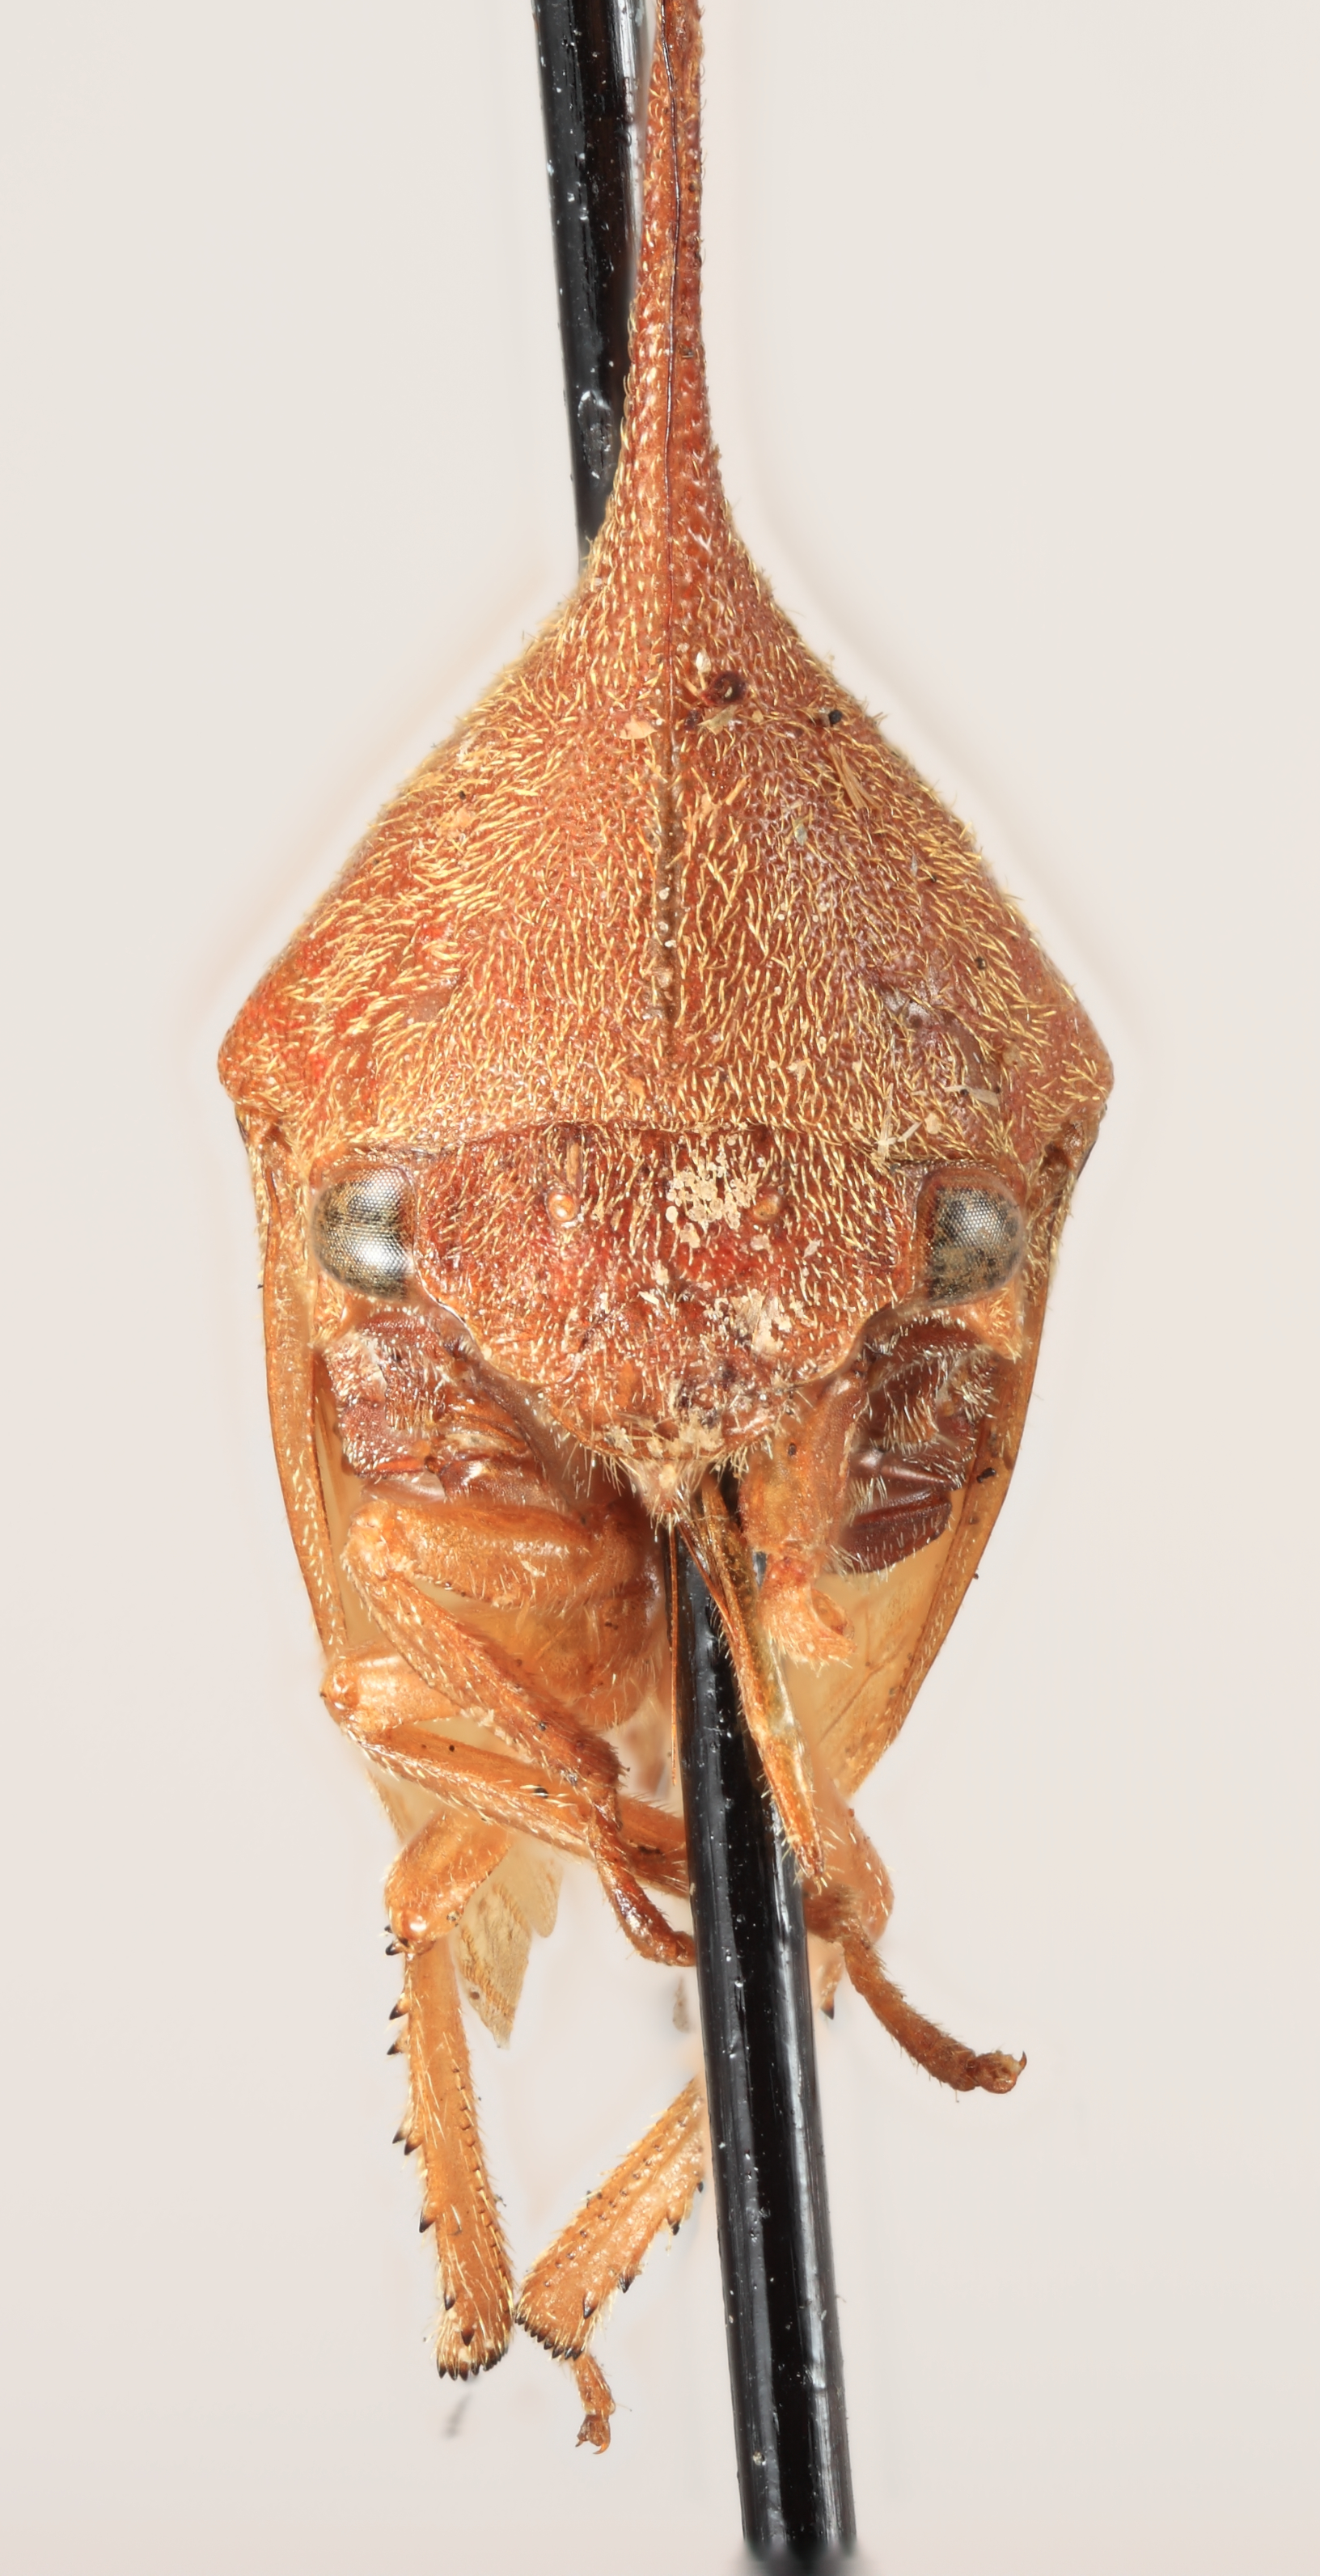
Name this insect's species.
Aconophora erecta
